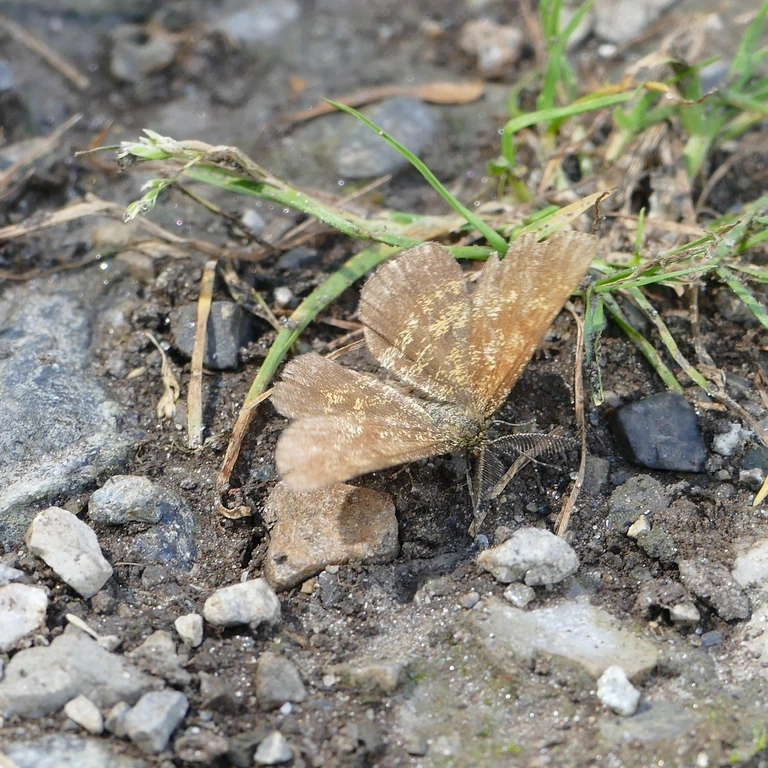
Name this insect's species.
Ematurga atomaria
